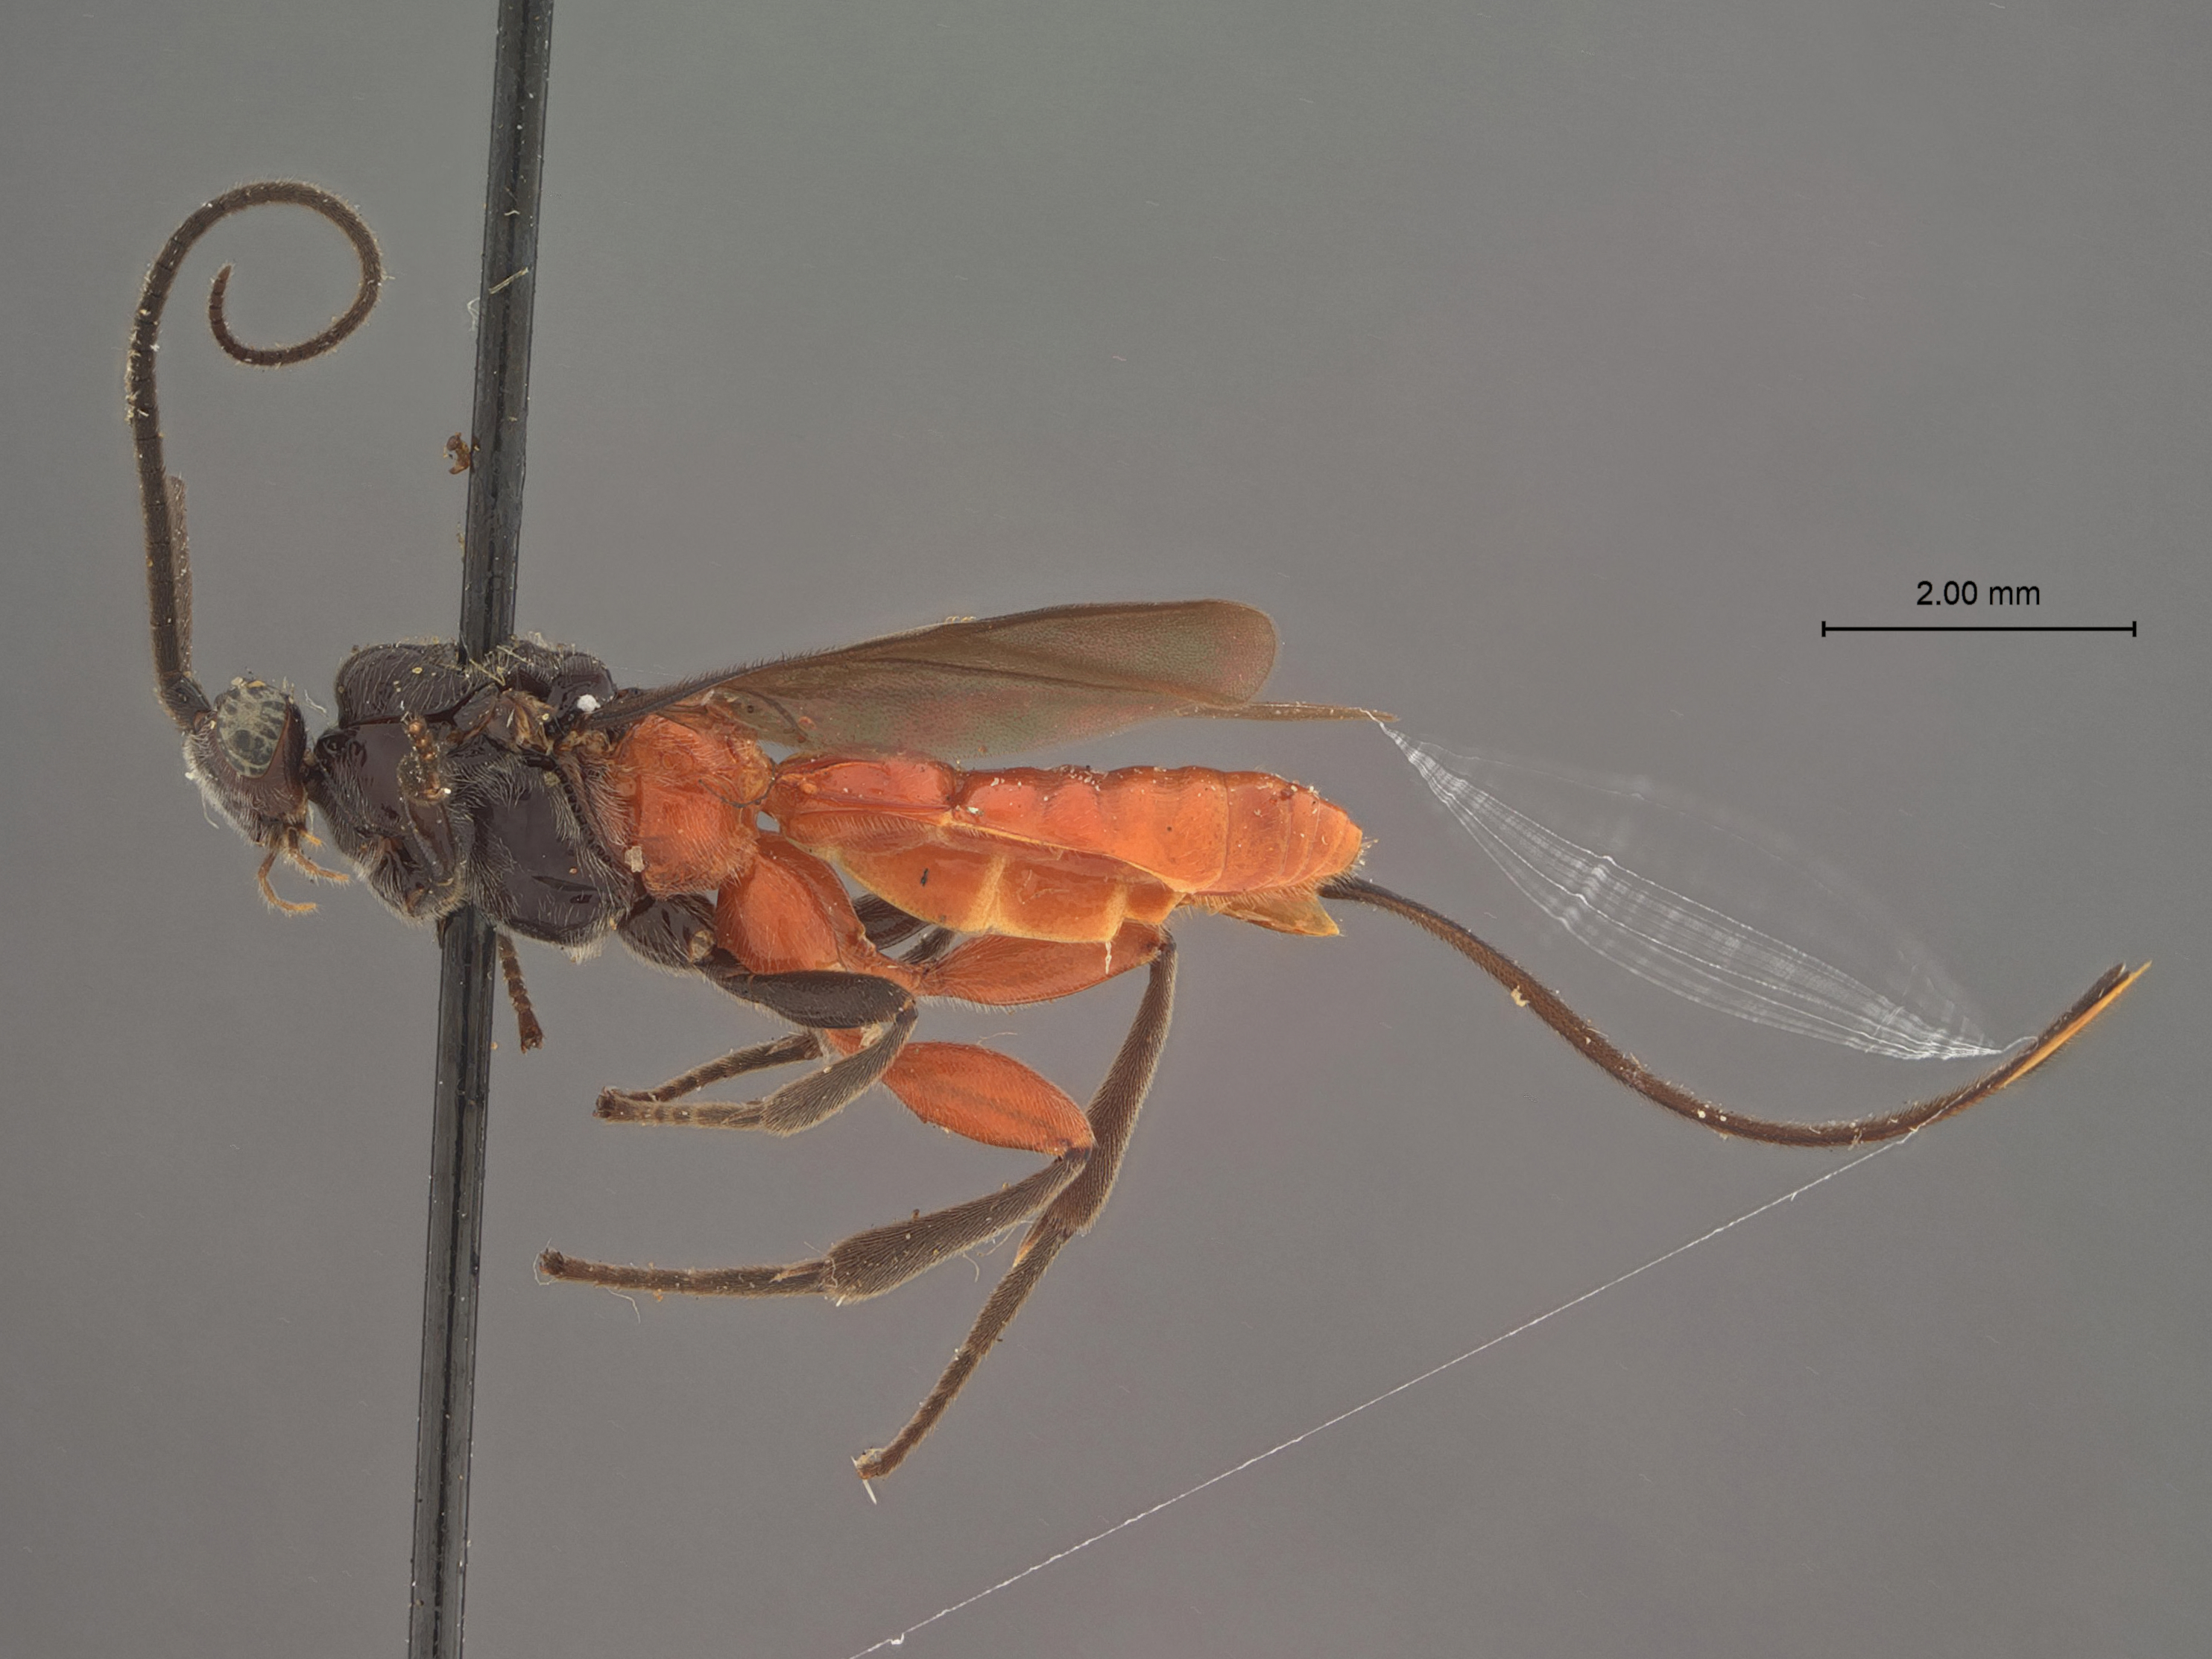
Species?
Bassus difficilis
